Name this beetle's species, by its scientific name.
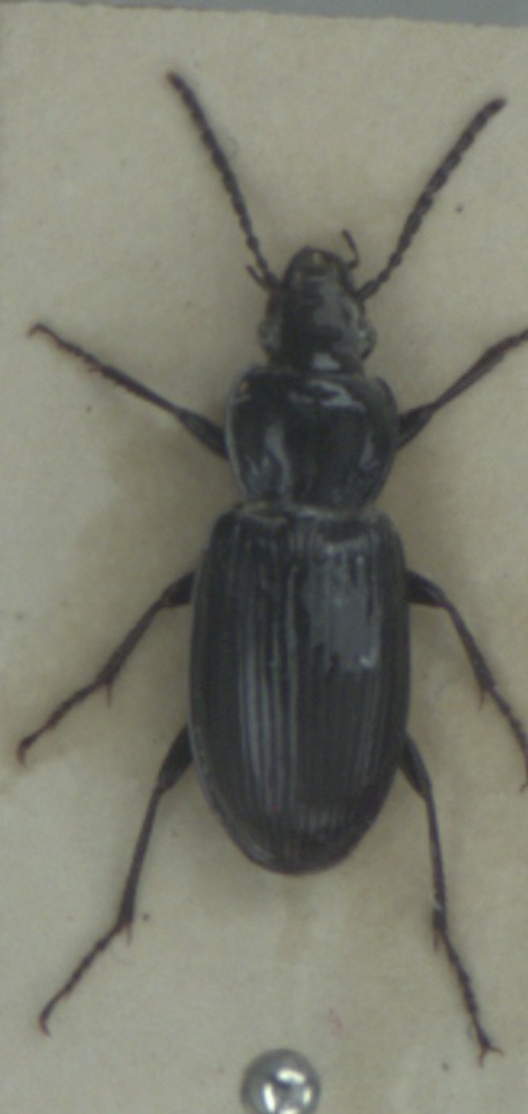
Pterostichus nigrita
